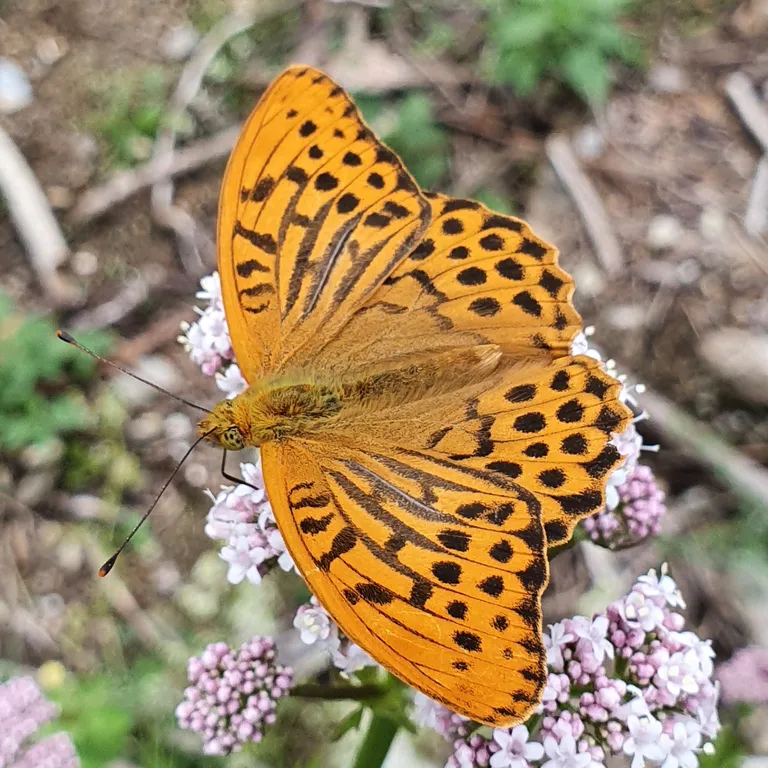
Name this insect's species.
Argynnis paphia
